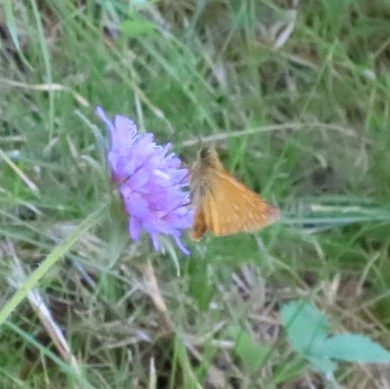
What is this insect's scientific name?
Ochlodes sylvanus (also Ochlodes venata)
